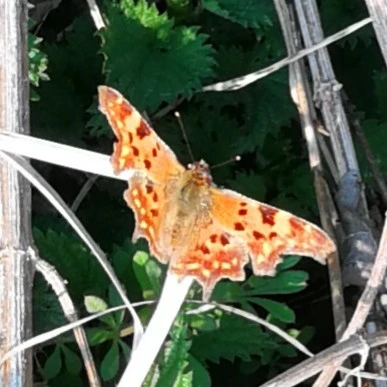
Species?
Polygonia c-album
